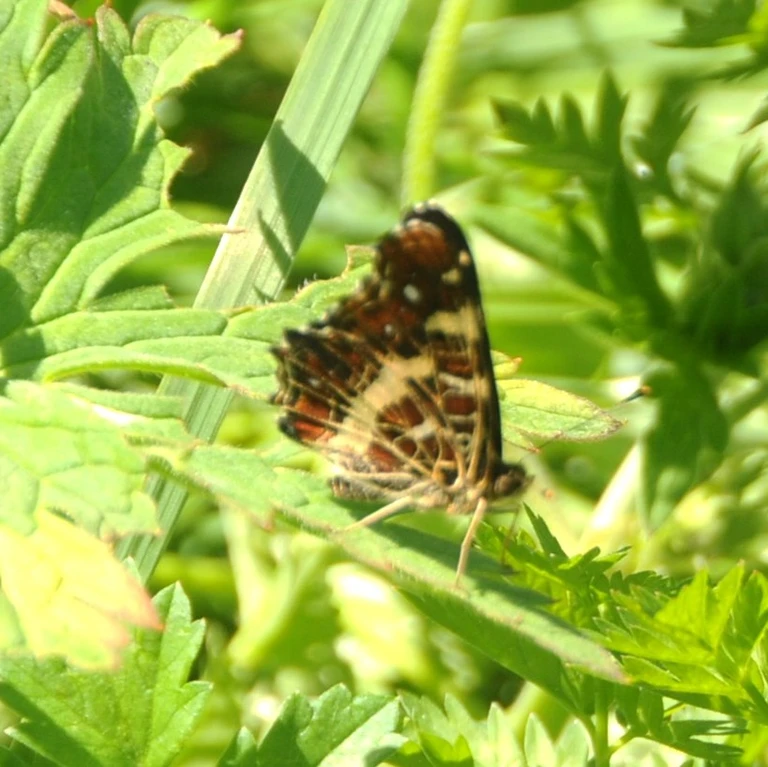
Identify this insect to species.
Araschnia levana
